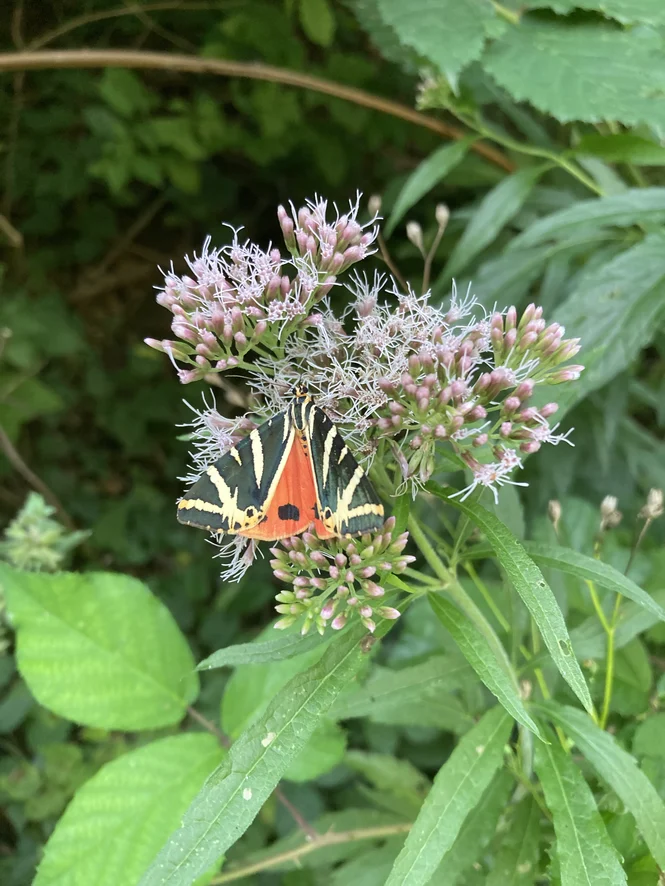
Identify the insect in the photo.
Euplagia quadripunctaria
